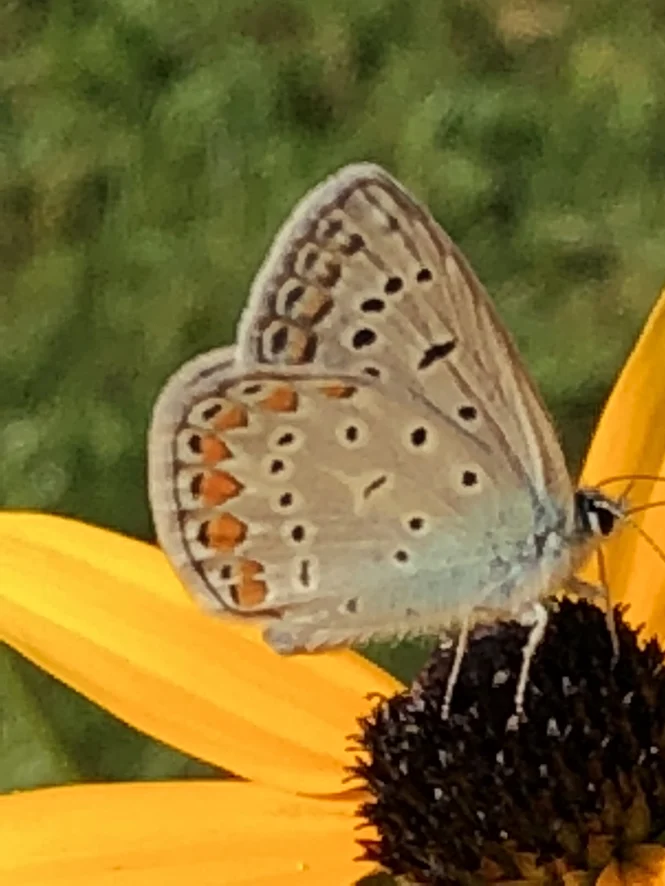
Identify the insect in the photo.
Polyommatus icarus
